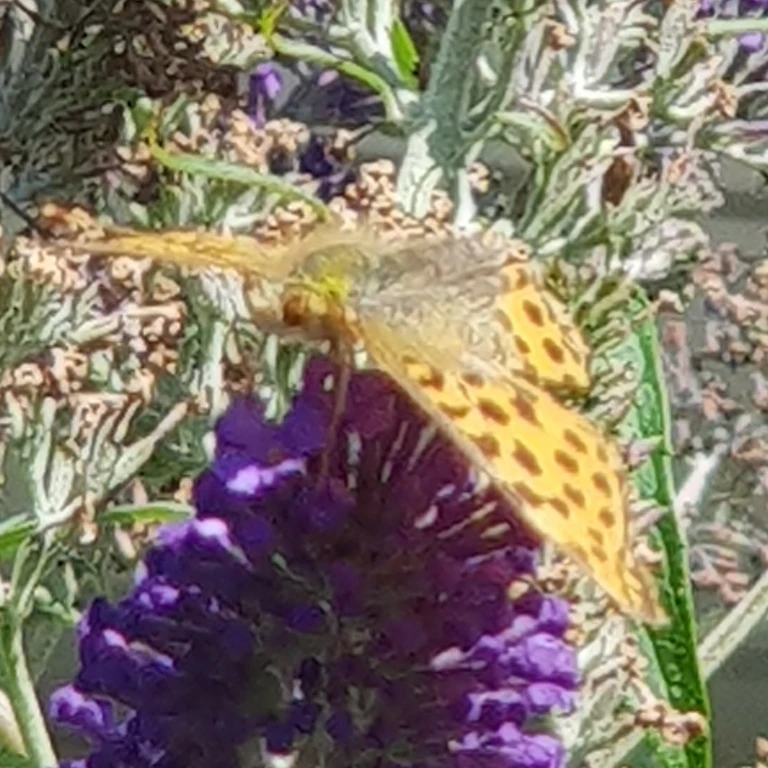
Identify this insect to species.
Issoria lathonia
